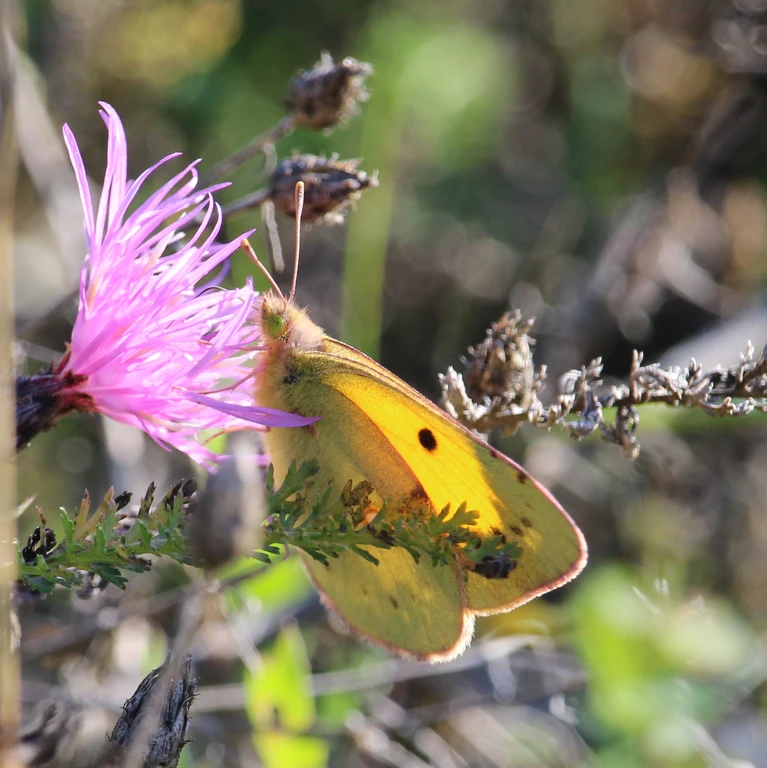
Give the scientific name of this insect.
Colias croceus
